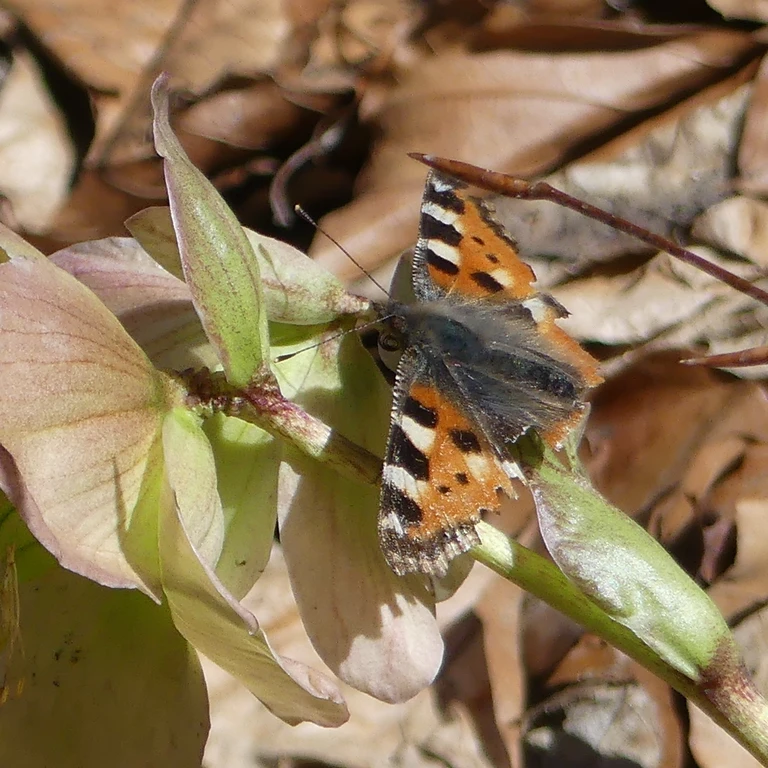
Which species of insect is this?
Aglais urticae
